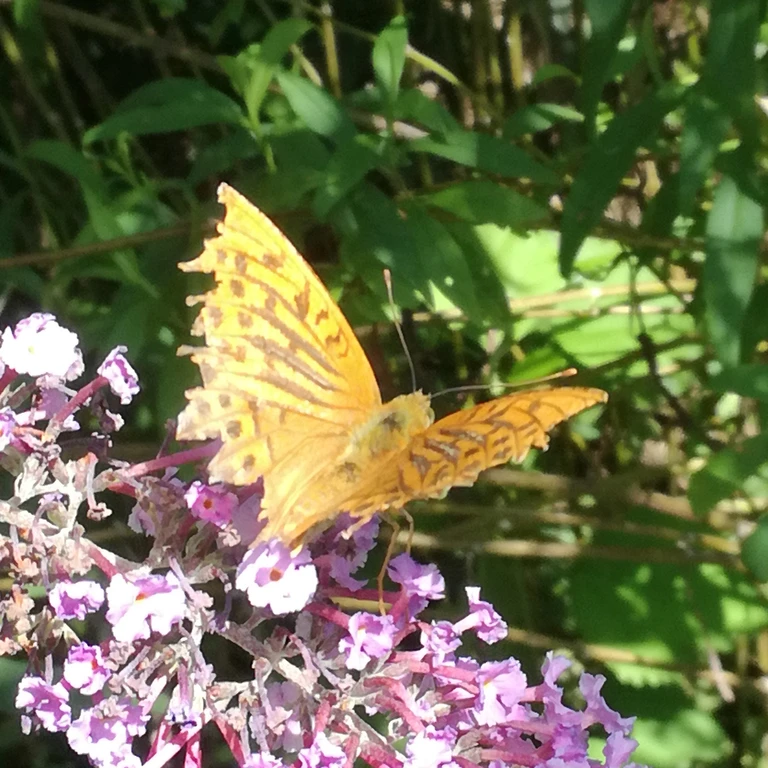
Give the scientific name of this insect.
Argynnis paphia
